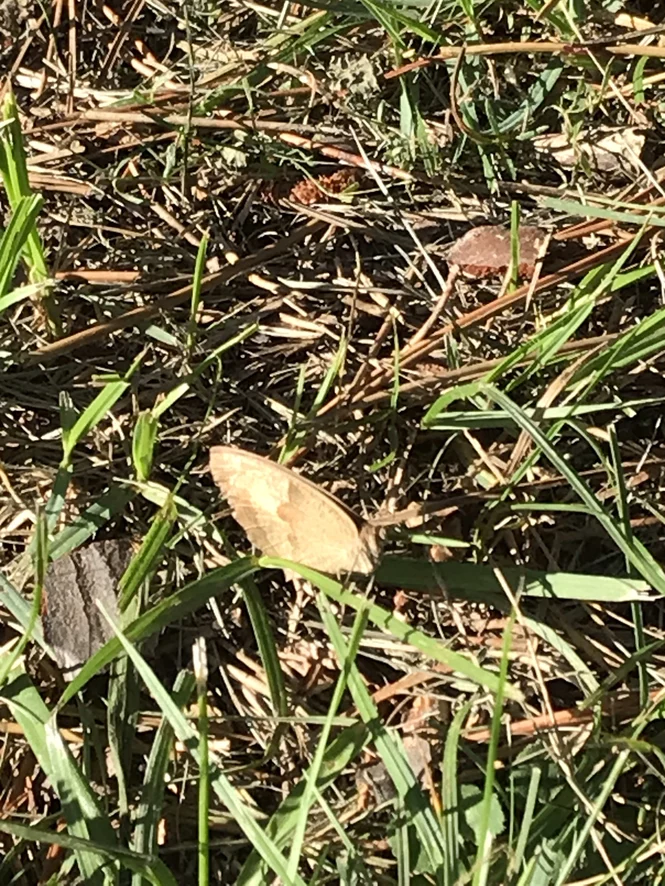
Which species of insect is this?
Maniola jurtina
